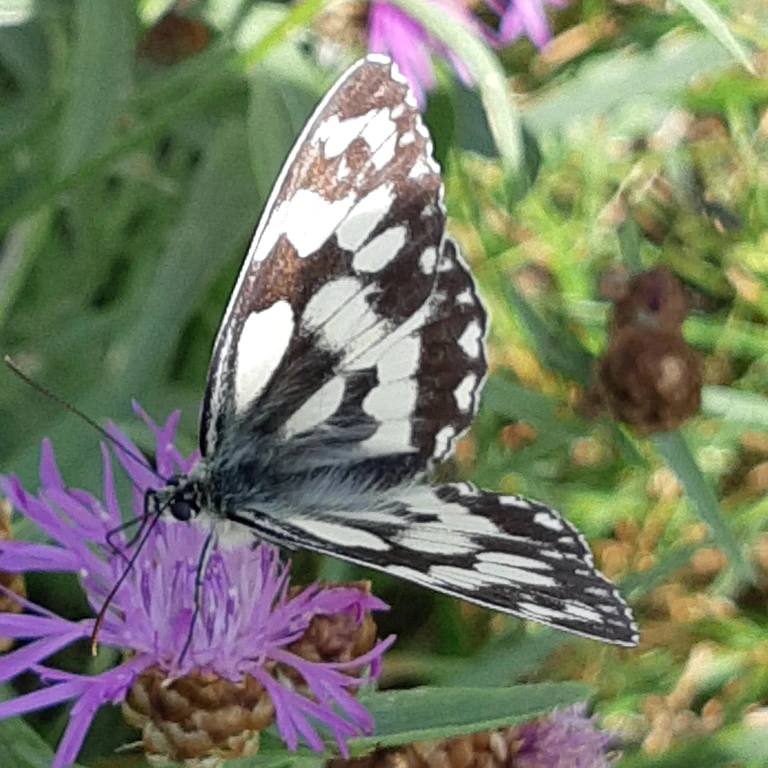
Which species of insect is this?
Melanargia galathea
